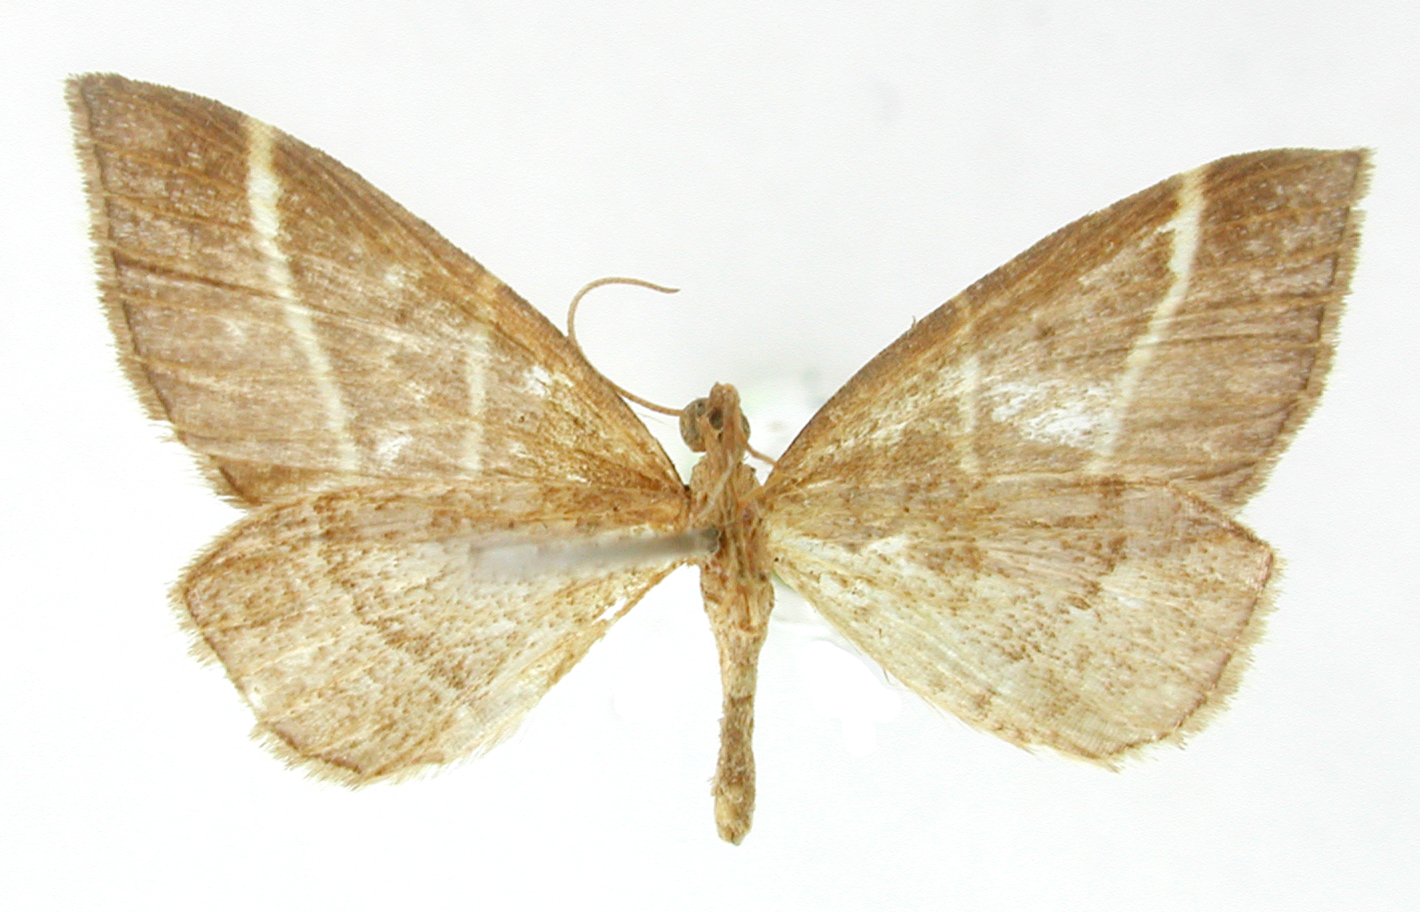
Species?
Psaliodes bilineata
